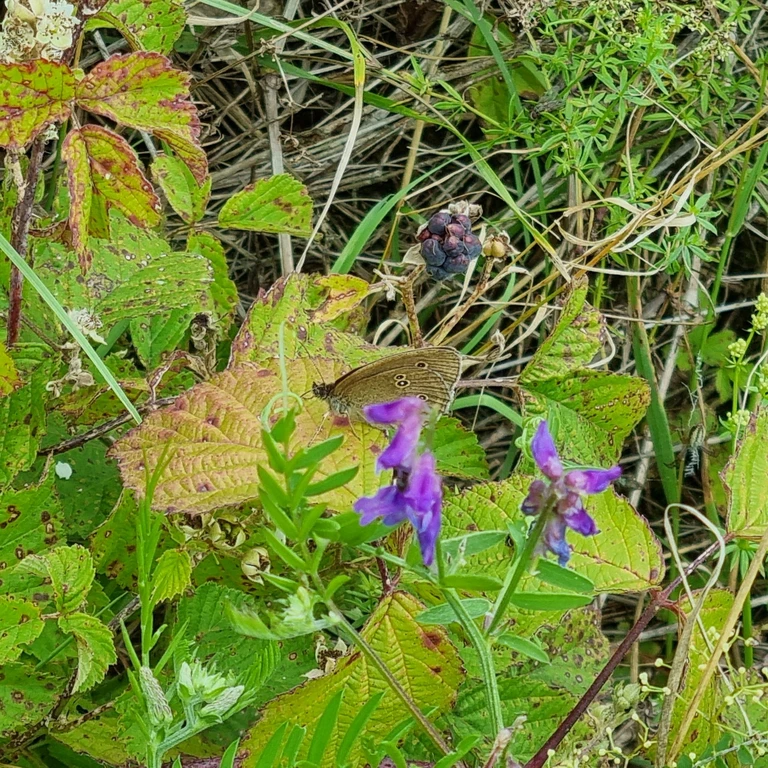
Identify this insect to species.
Aphantopus hyperantus
